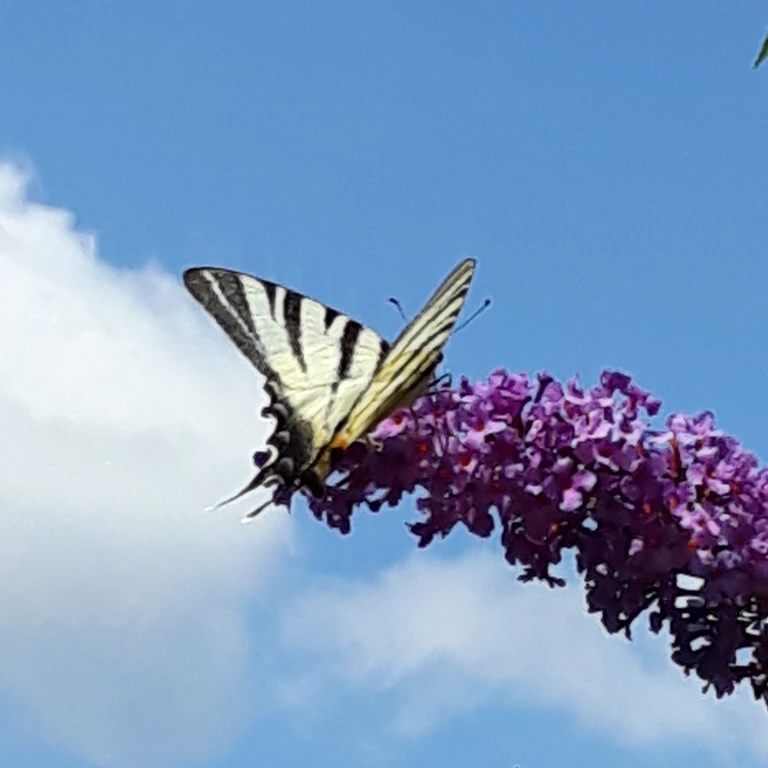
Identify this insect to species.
Iphiclides podalirius
